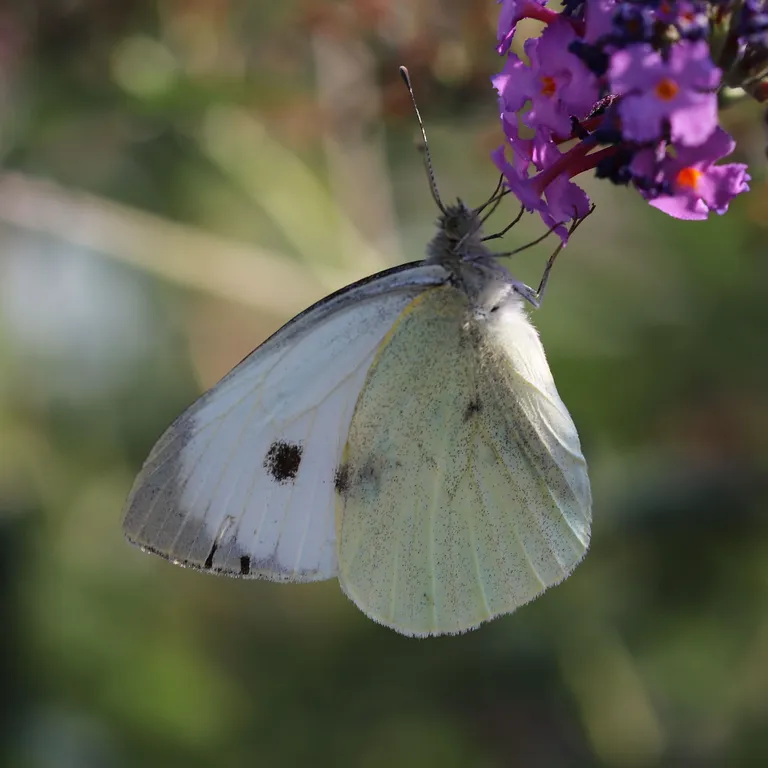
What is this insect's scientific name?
Pieris brassicae
